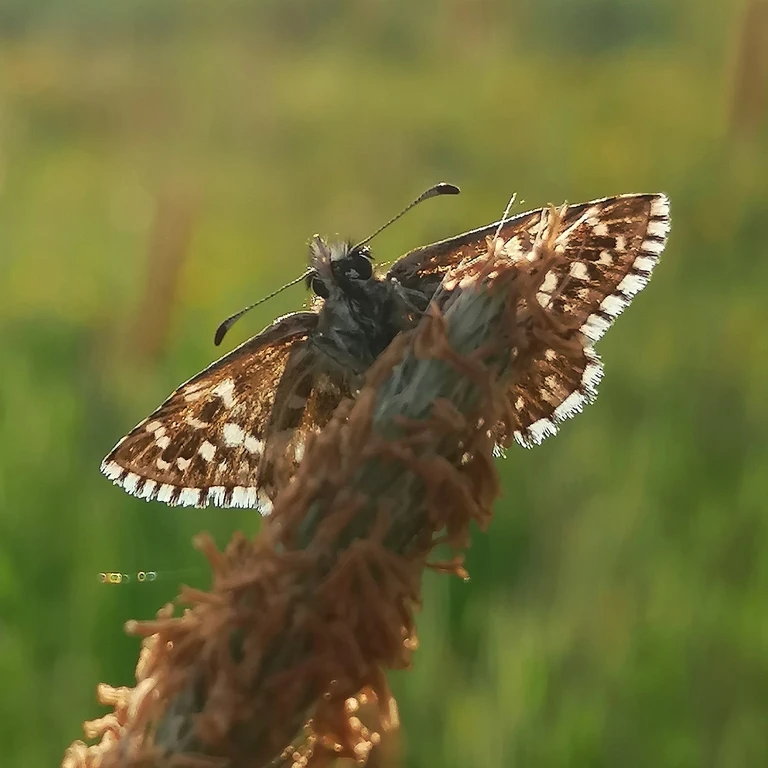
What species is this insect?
Pyrgus malvae
